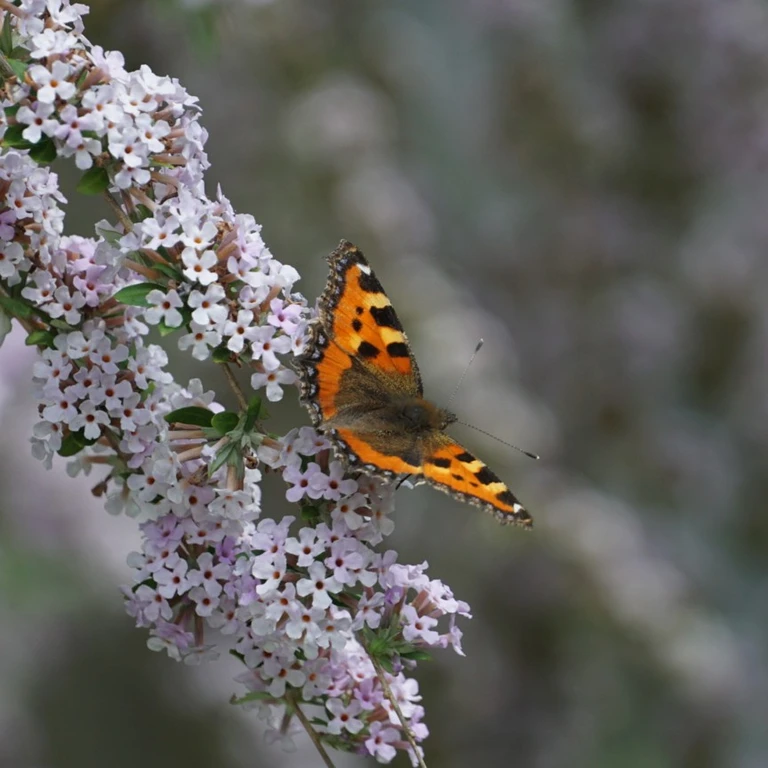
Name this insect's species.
Aglais urticae
